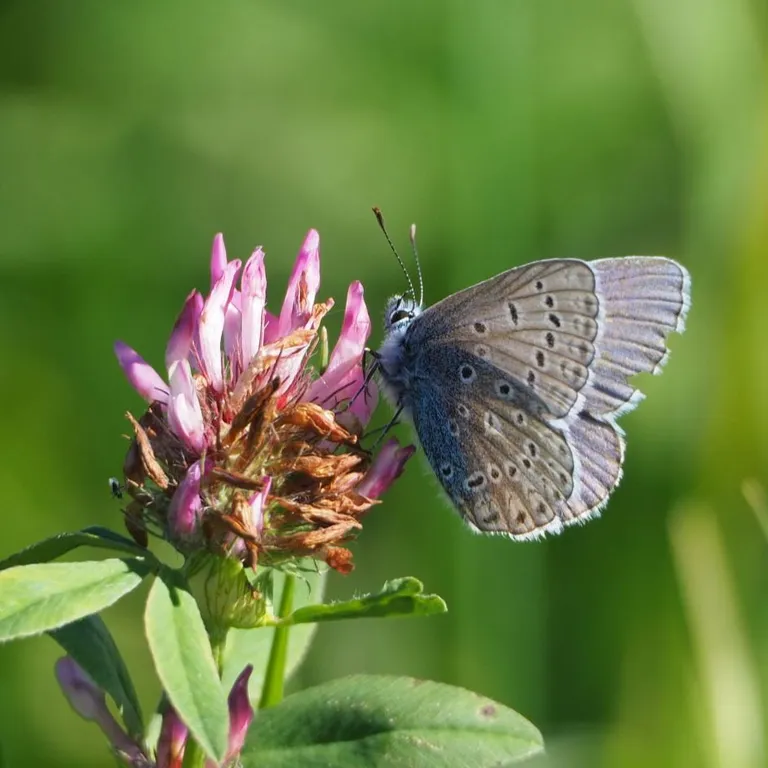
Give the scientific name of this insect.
Polyommatus icarus
